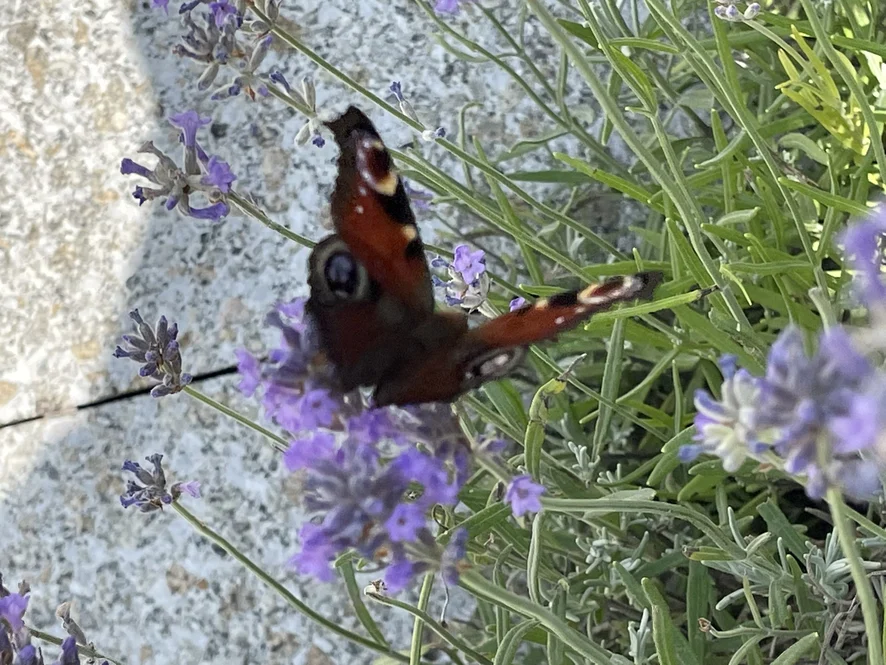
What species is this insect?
Aglais io
